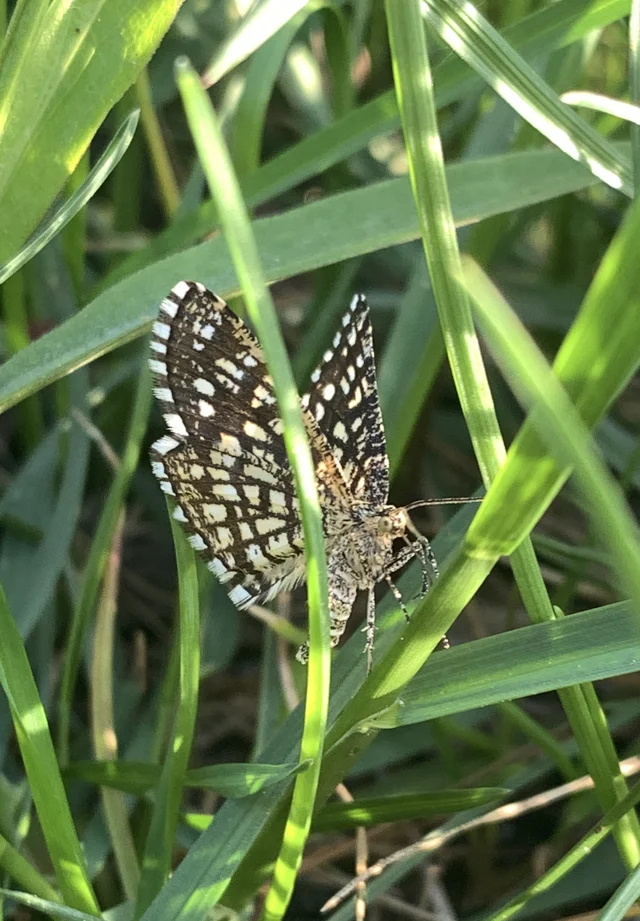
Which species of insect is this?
Chiasmia clathrata
